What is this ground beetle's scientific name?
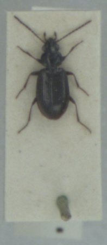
Bembidion aeneum
